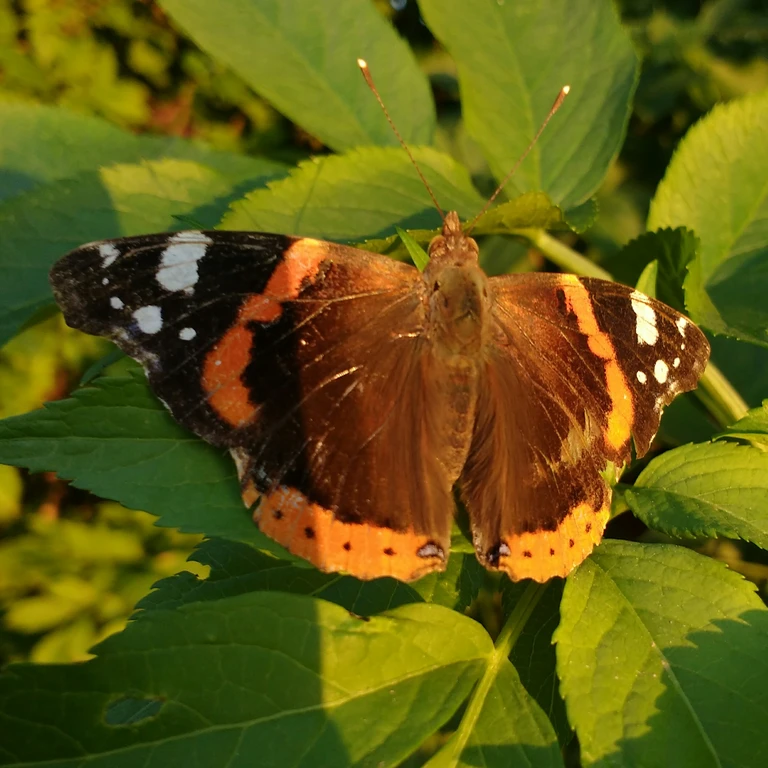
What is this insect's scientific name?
Vanessa atalanta
